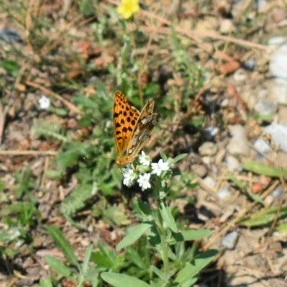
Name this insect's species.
Issoria lathonia
